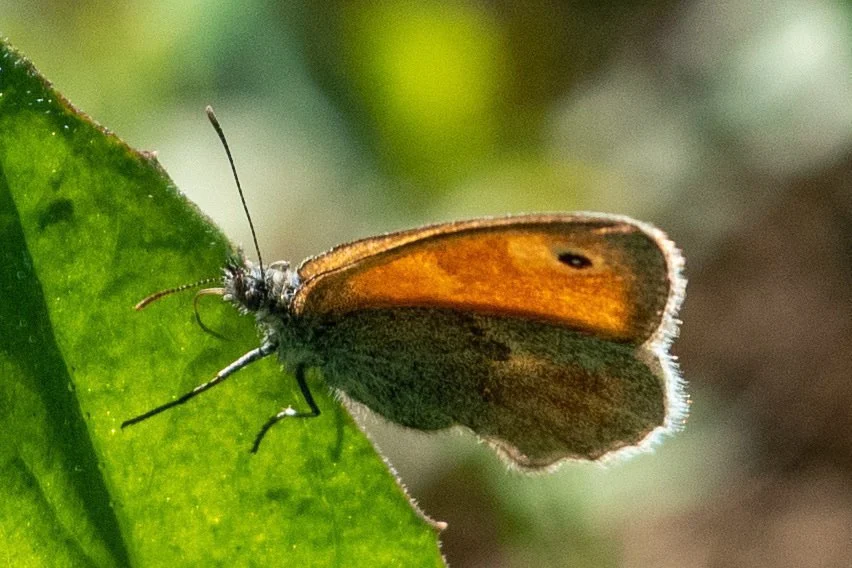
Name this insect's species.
Coenonympha pamphilus
